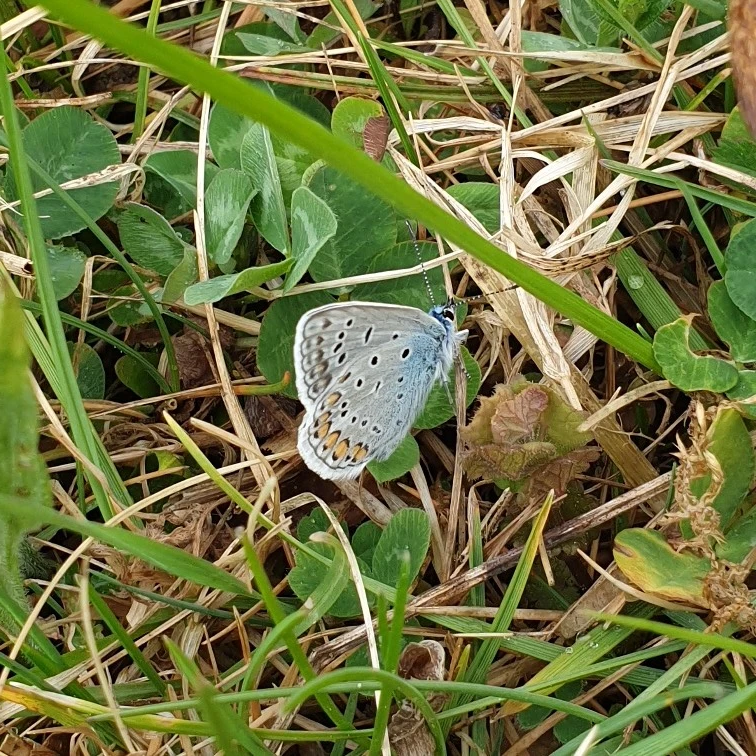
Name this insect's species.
Polyommatus icarus
